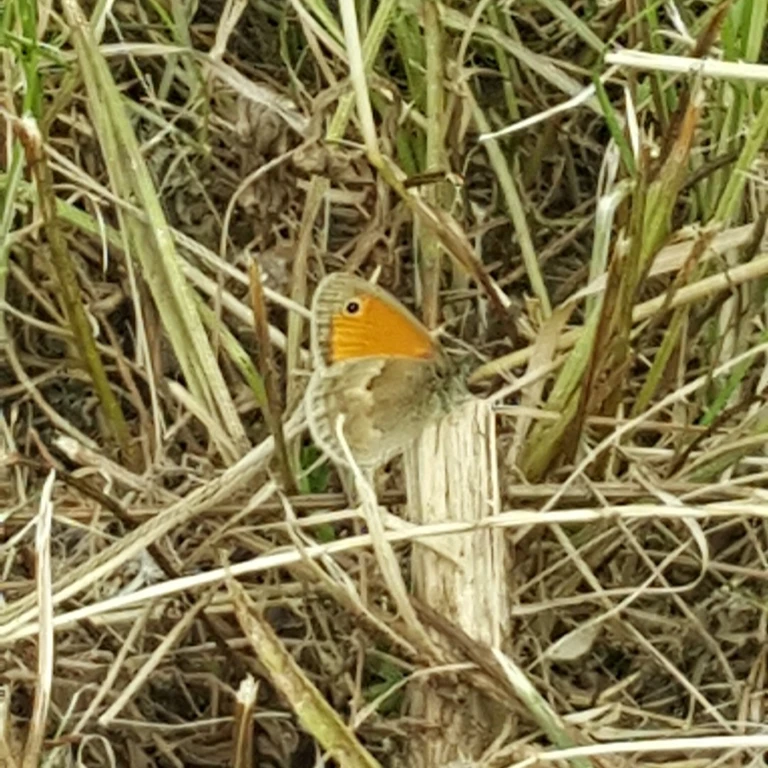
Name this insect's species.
Coenonympha pamphilus
